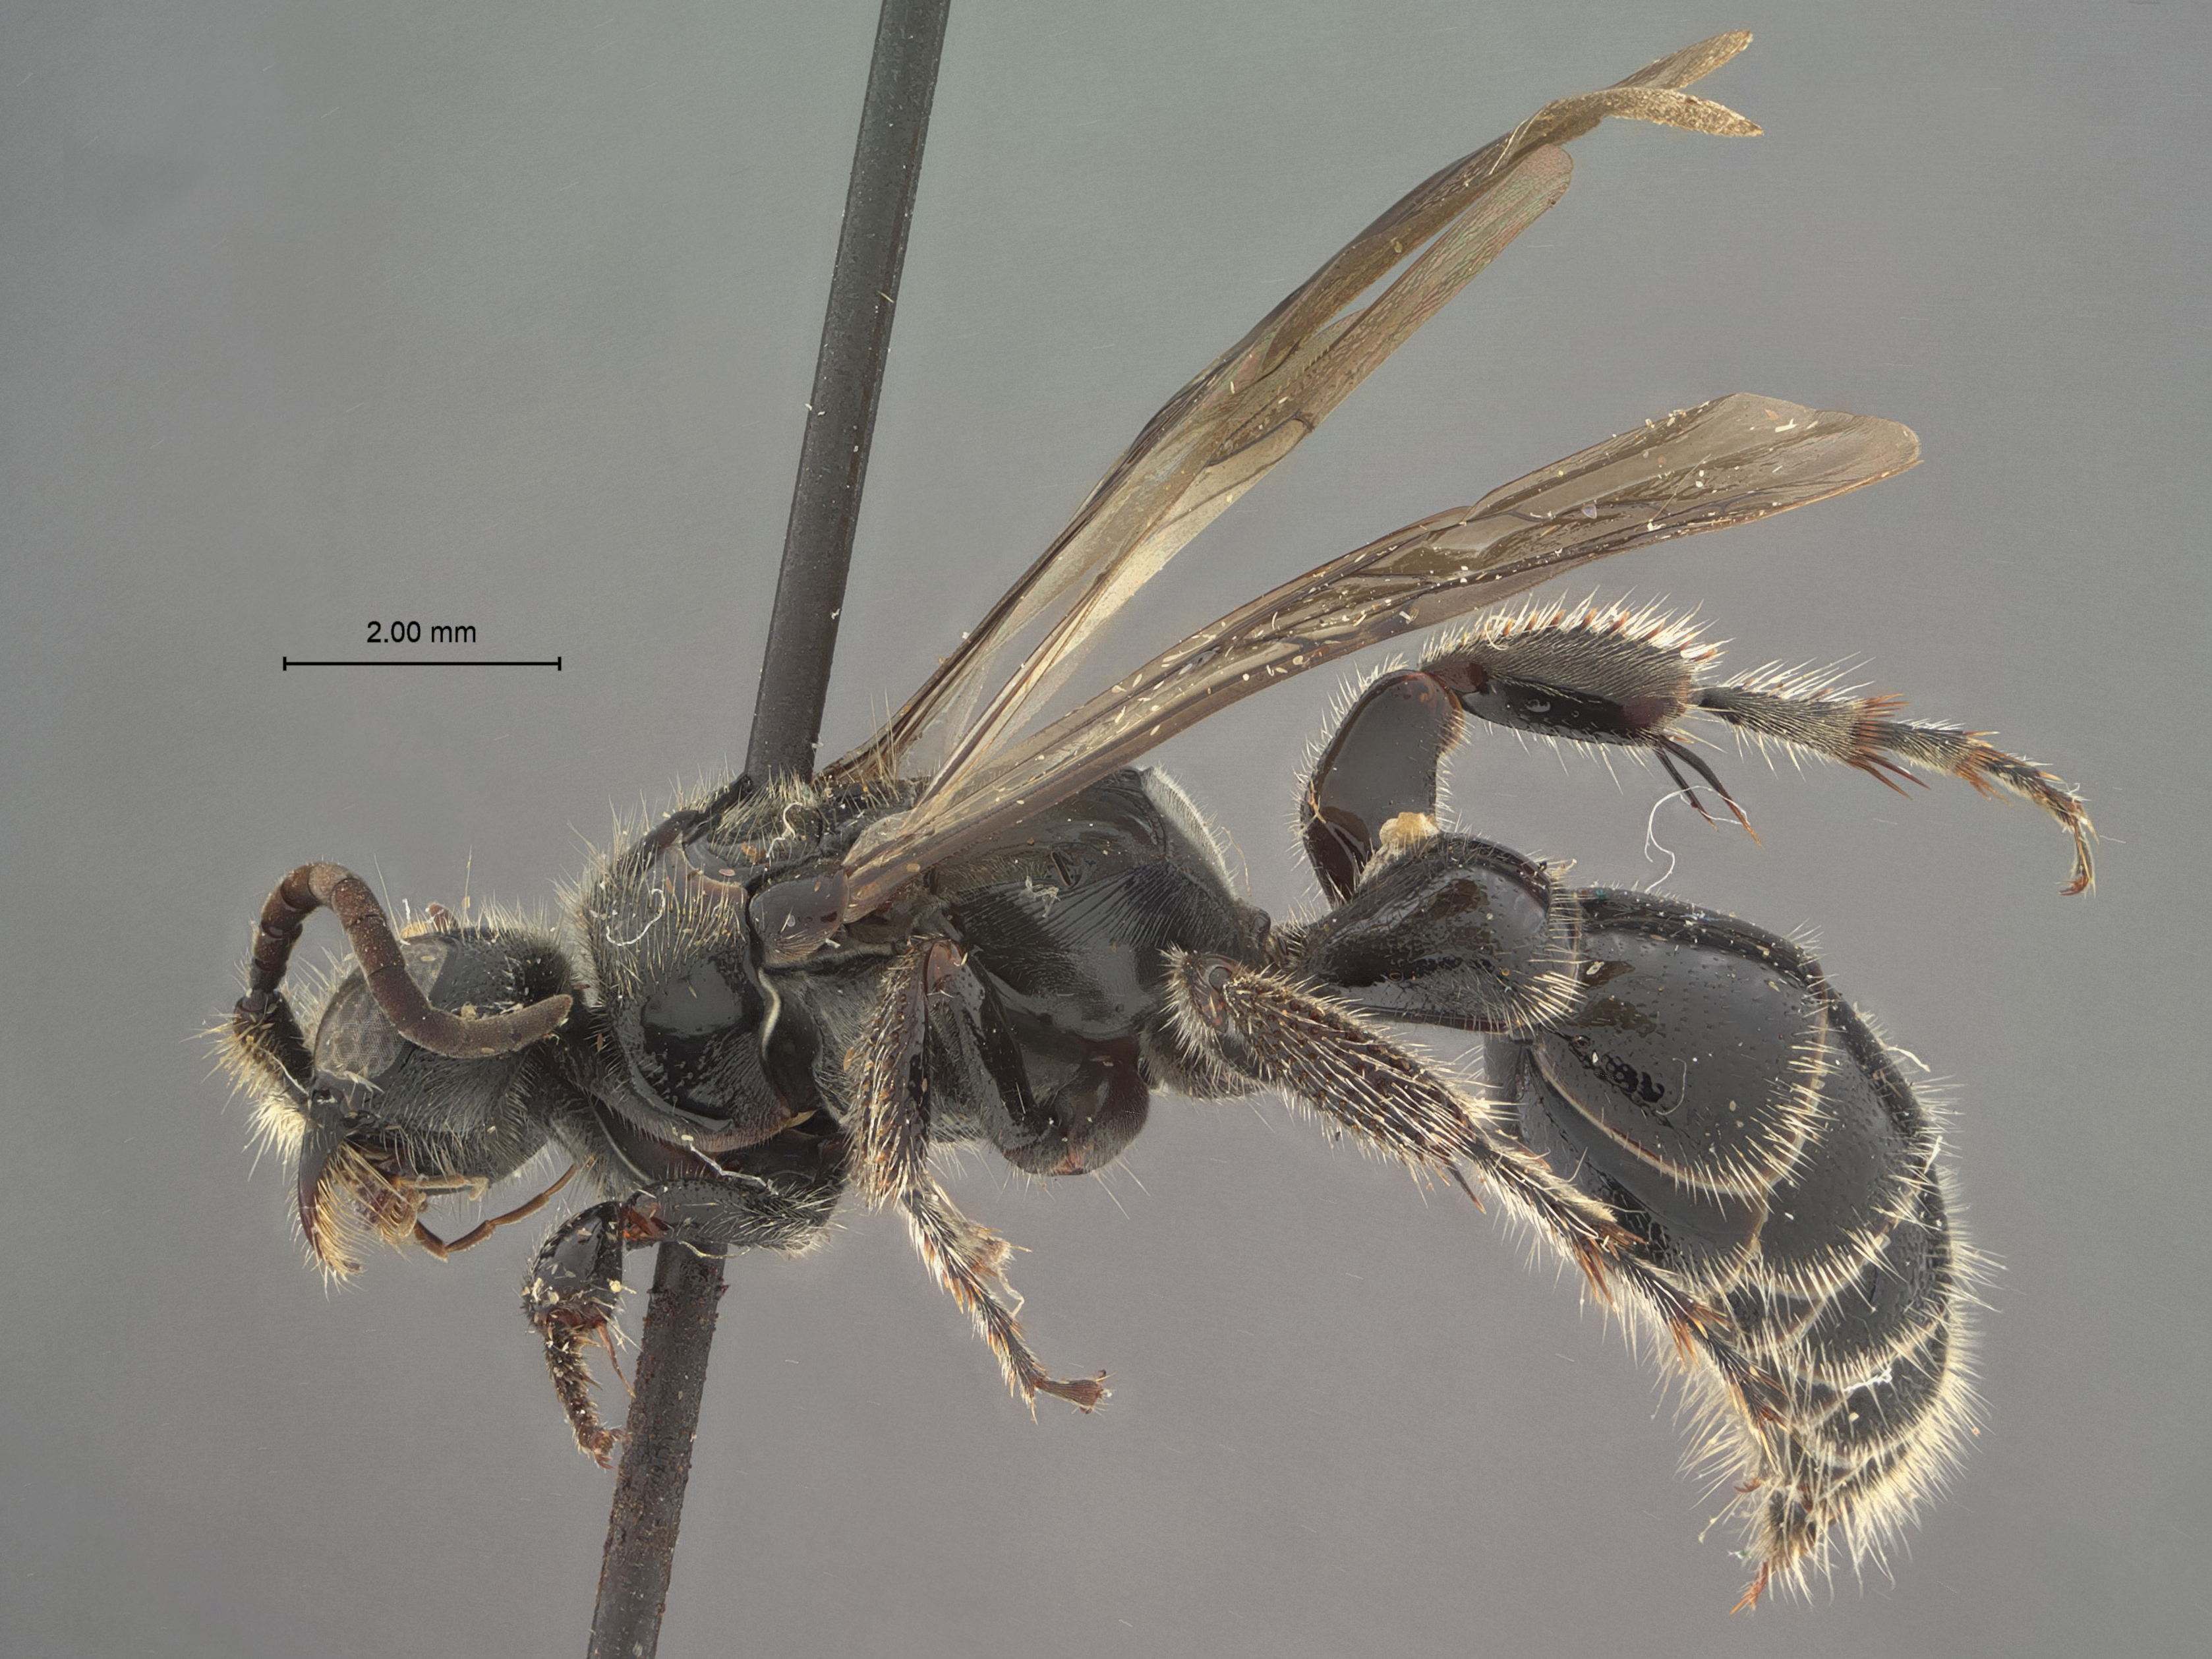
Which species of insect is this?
Tiphia barcola
